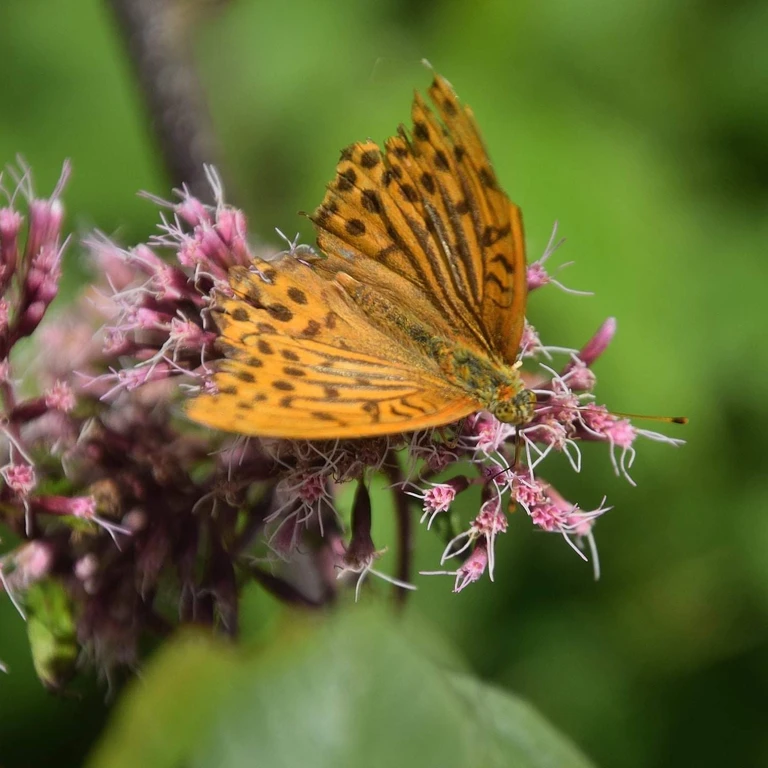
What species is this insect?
Argynnis paphia
